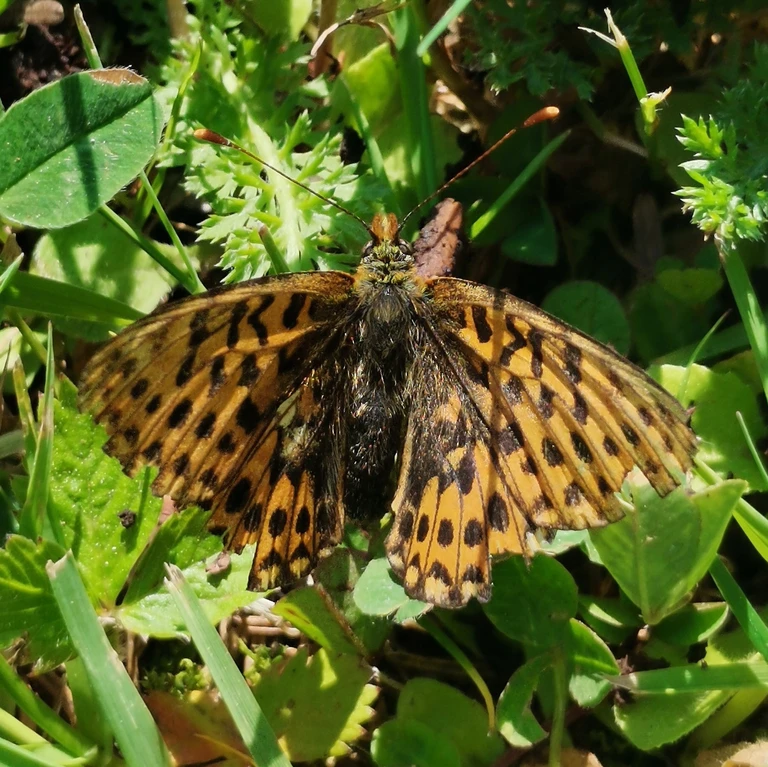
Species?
Boloria euphrosyne (also Clossiana euphrosyne)
